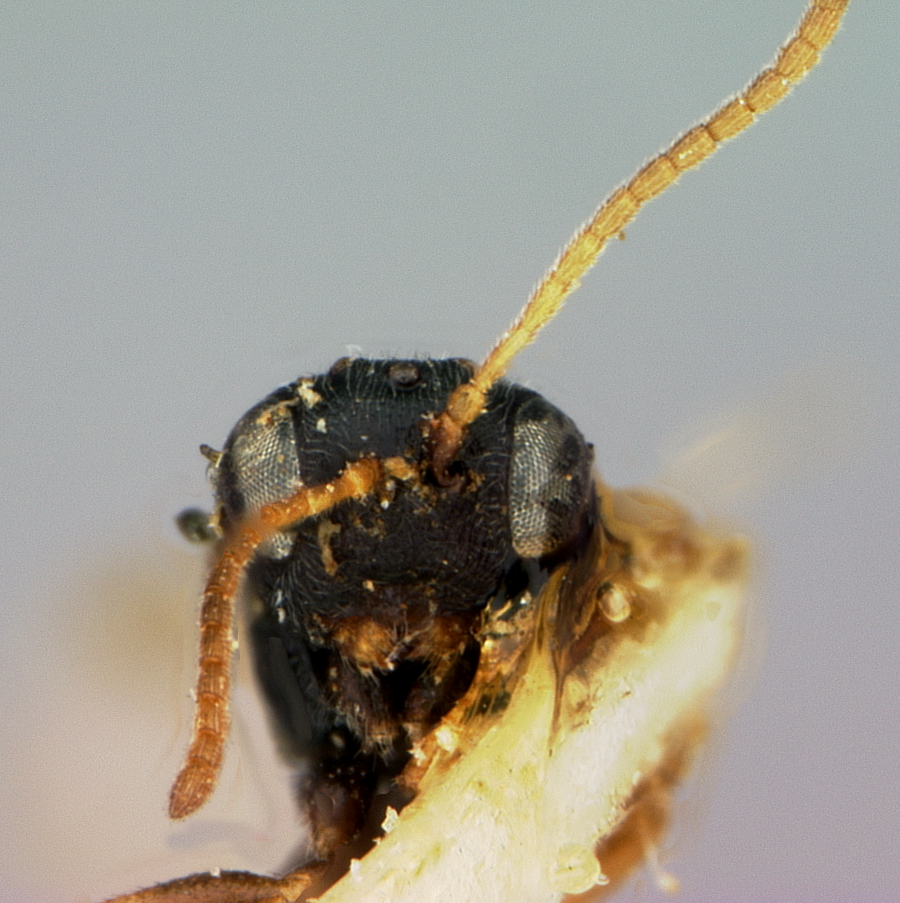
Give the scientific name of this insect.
Euceroptres primus
